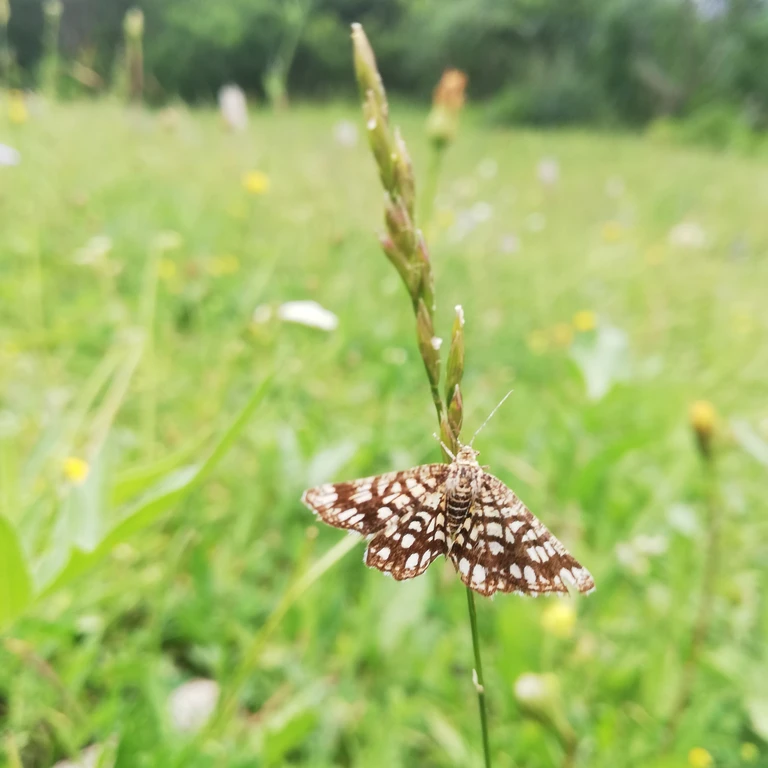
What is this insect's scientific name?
Chiasmia clathrata
